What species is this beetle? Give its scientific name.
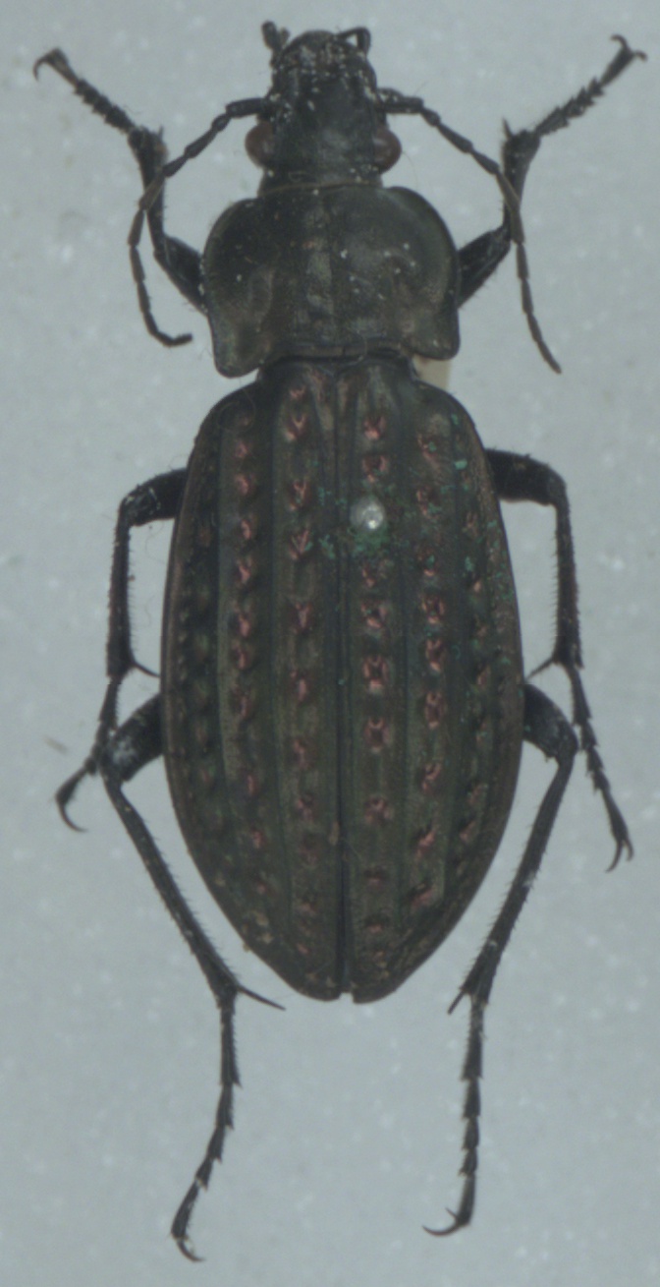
Carabus clatratus
